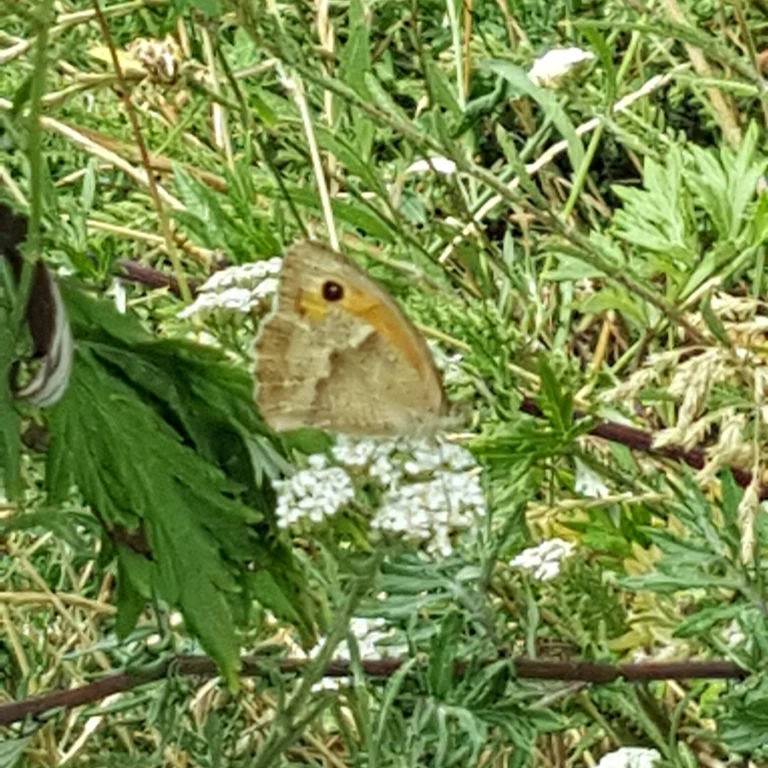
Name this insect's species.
Maniola jurtina
